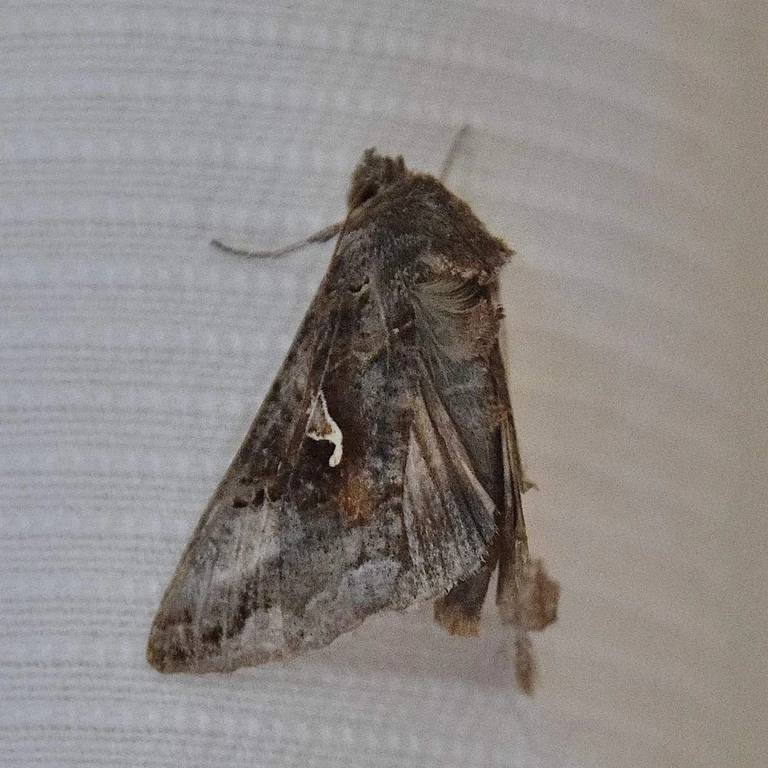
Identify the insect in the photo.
Autographa gamma
